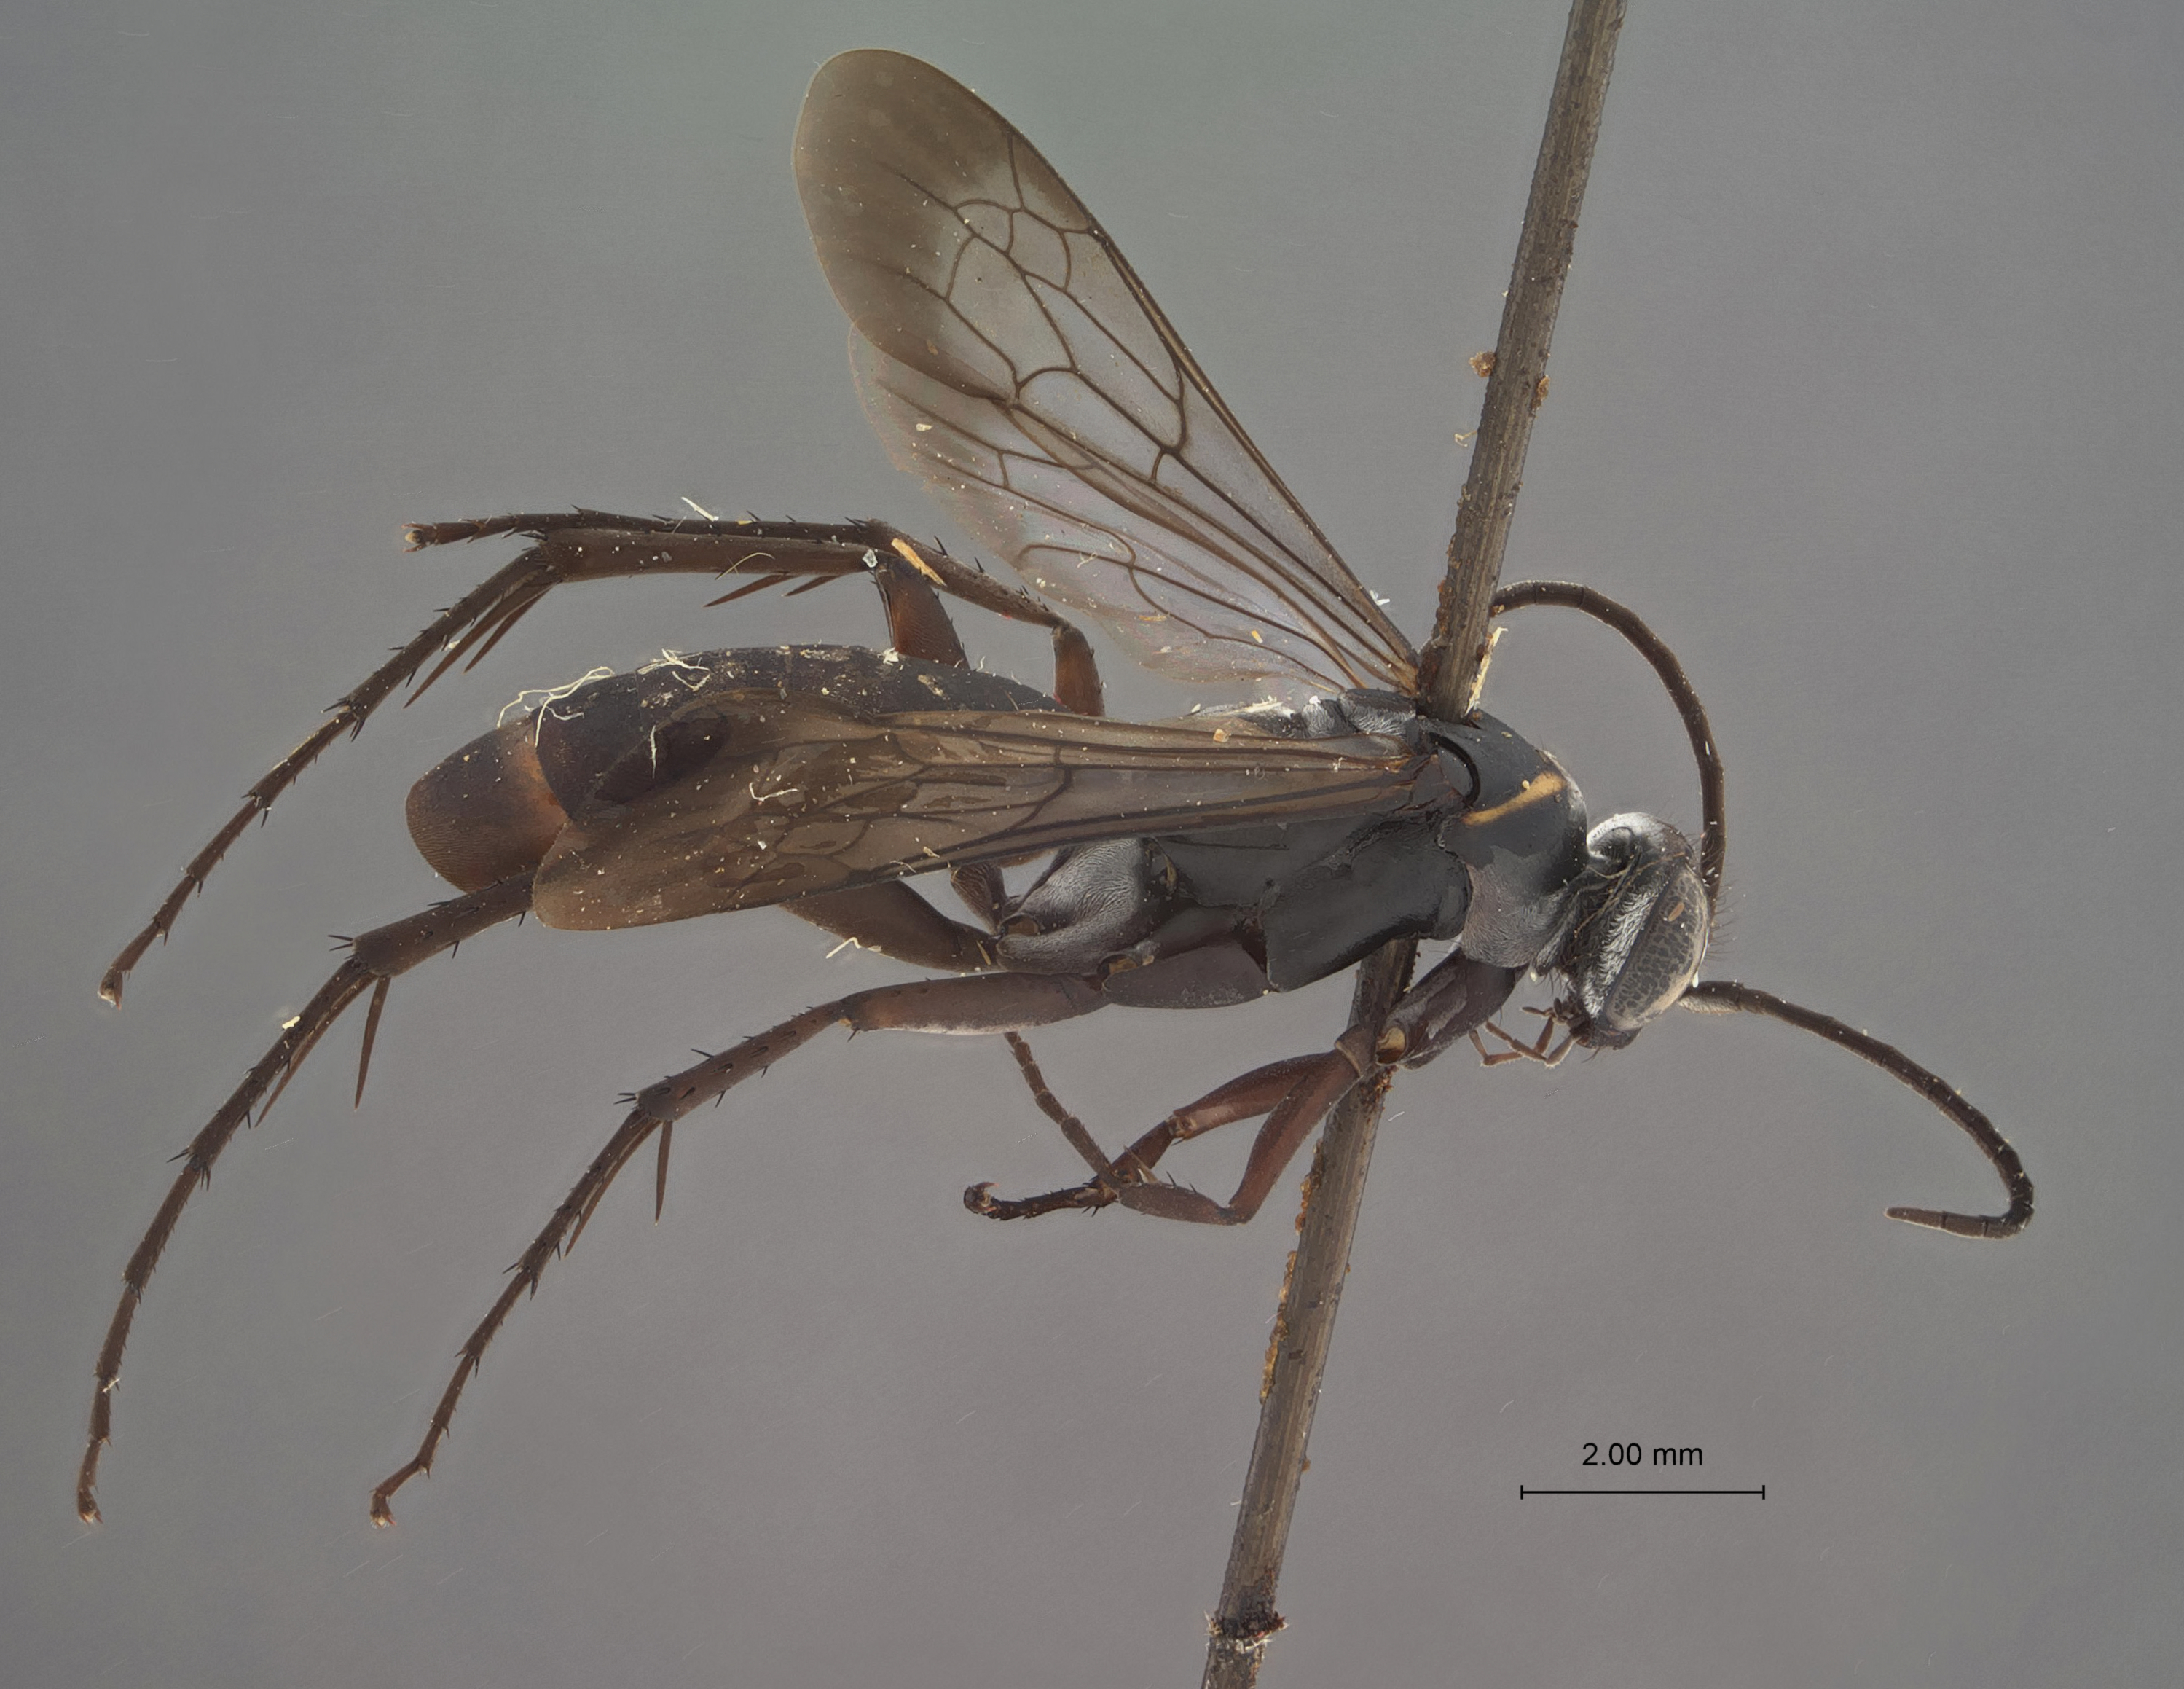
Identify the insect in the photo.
Anoplius grandiflexionis
